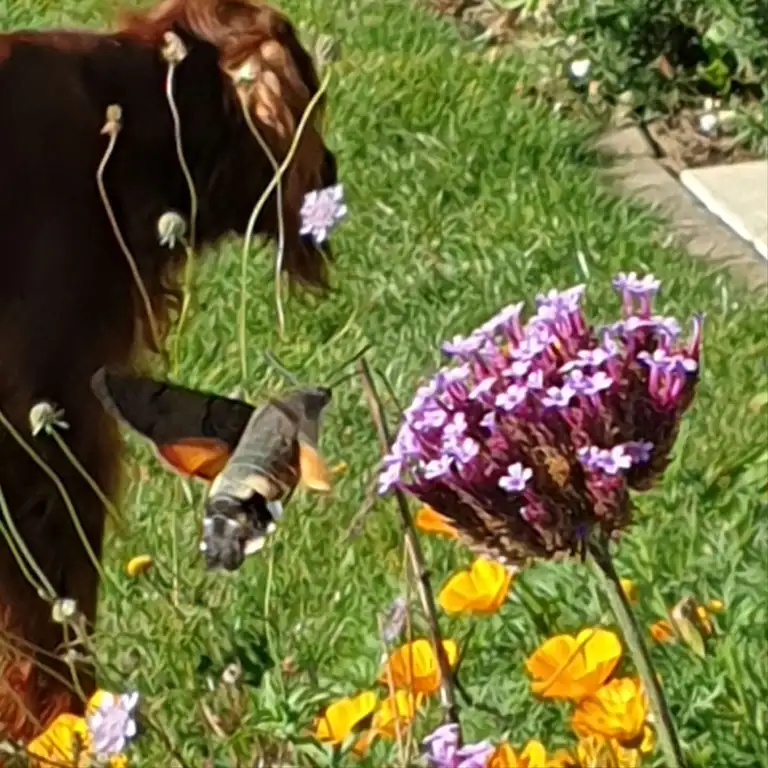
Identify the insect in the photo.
Macroglossum stellatarum
